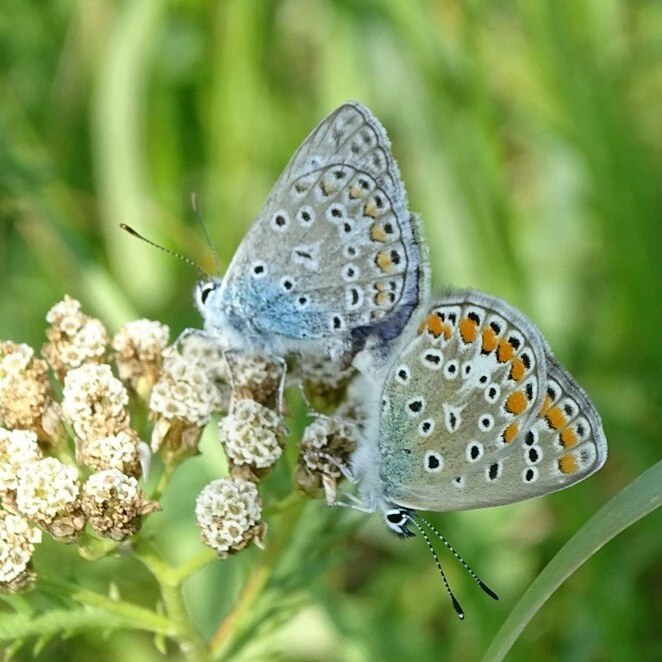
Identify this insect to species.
Polyommatus icarus
